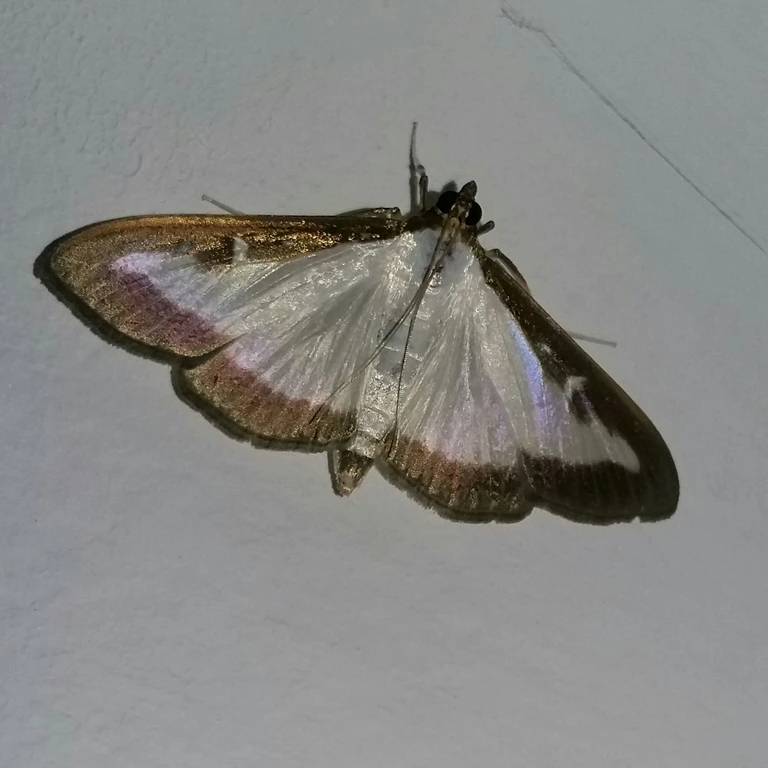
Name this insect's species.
Cydalima perspectalis
